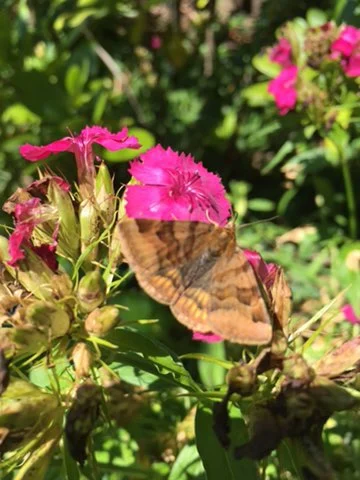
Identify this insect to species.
Euclidia glyphica
